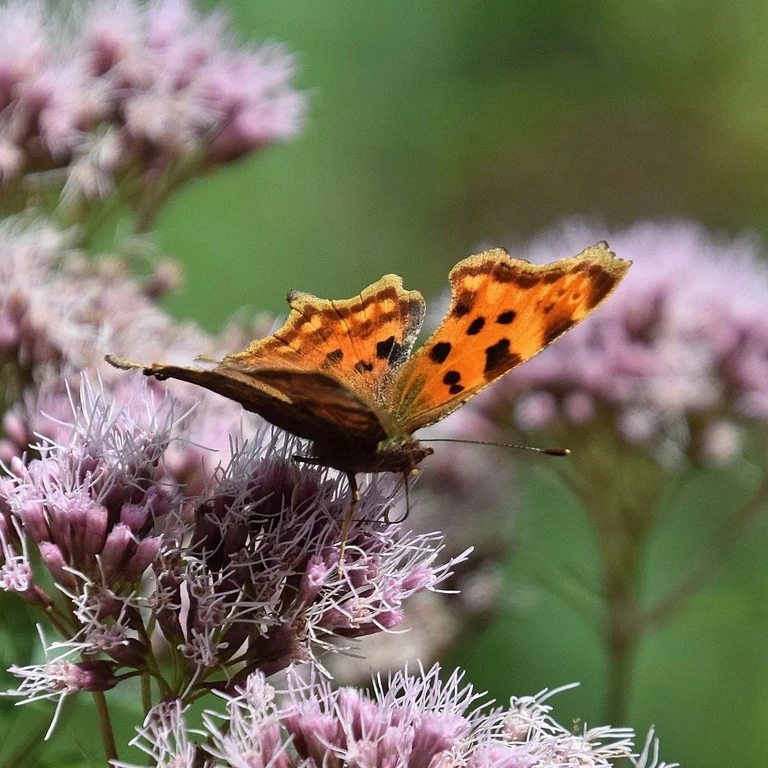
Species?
Polygonia c-album
